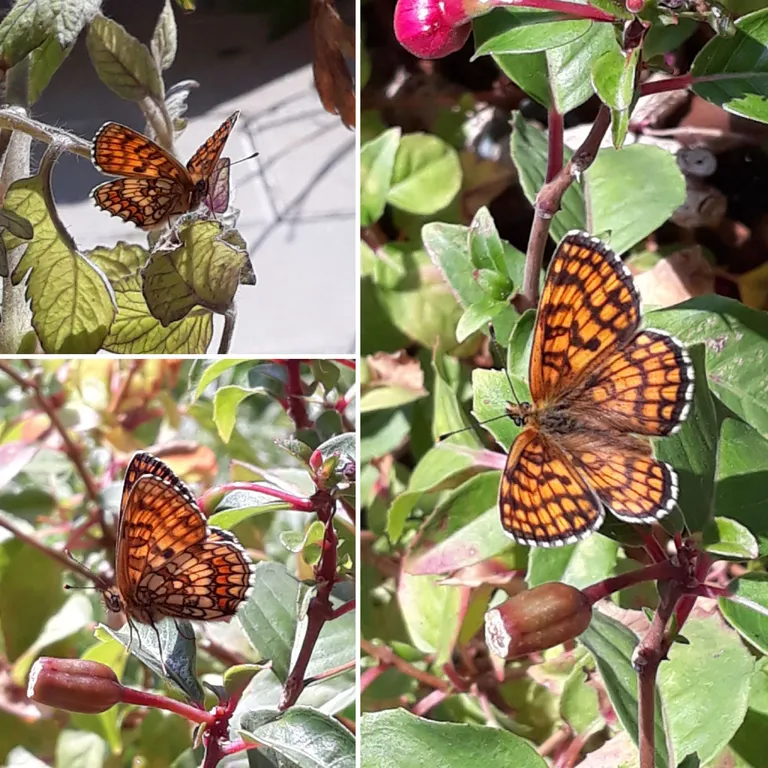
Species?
Melitaea athalia
